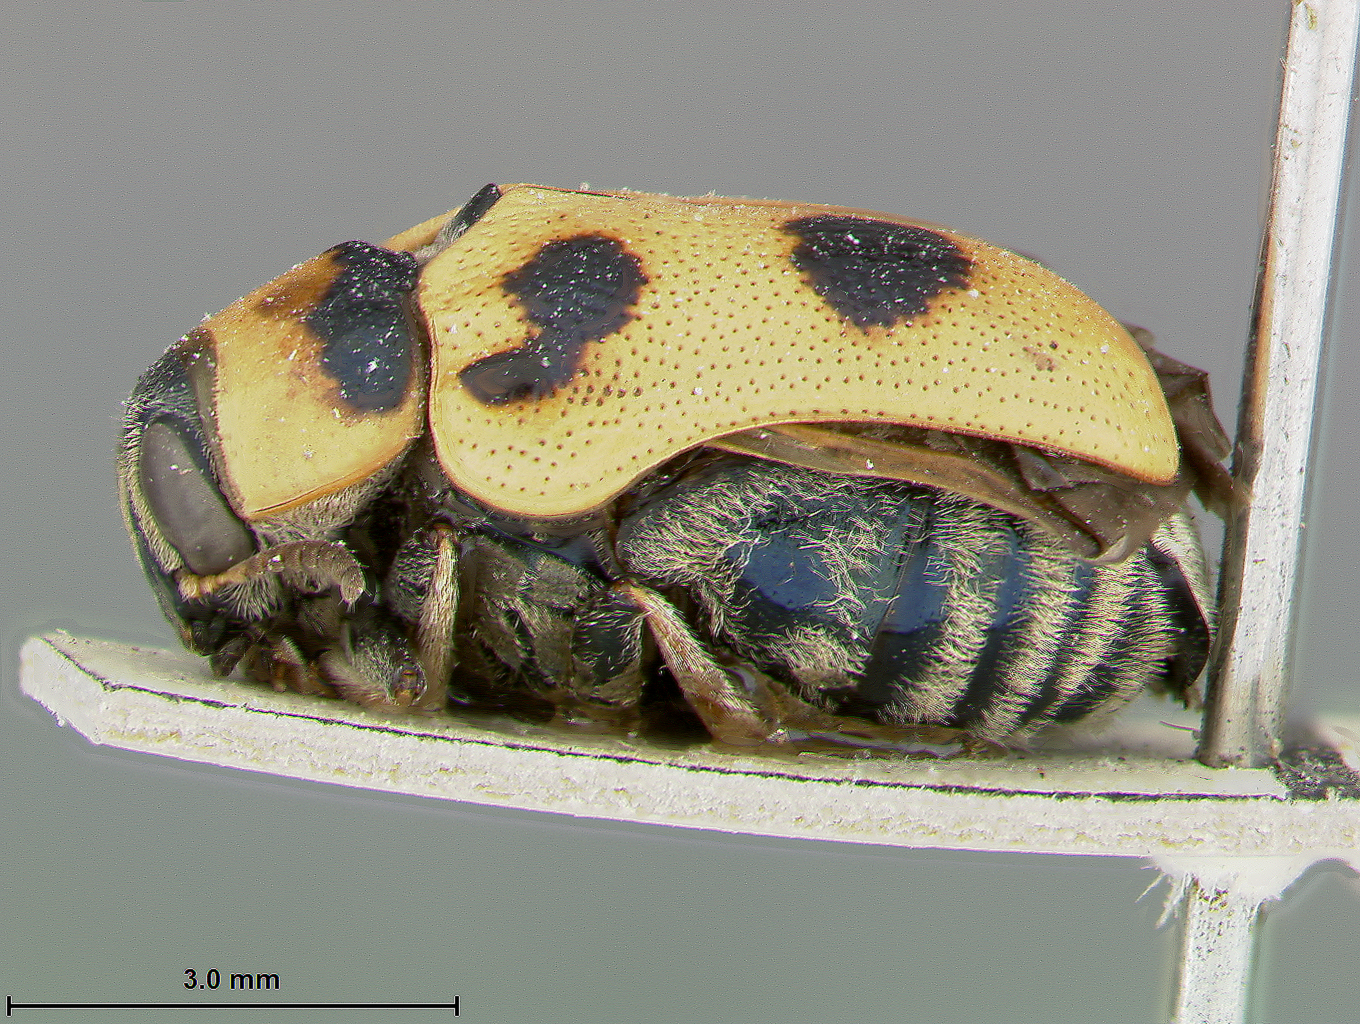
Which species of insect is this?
Aspidolopha thoracica
